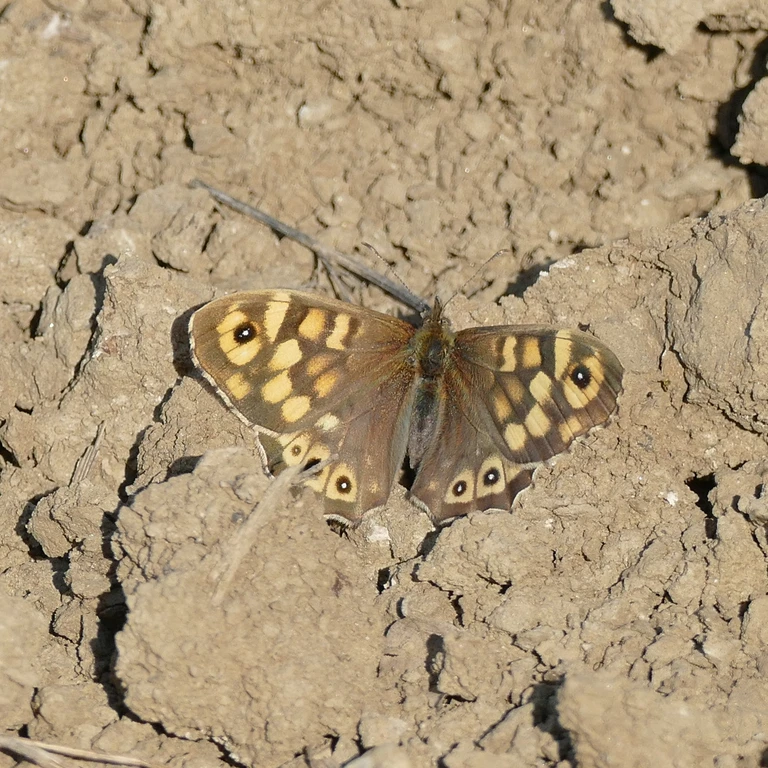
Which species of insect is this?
Pararge aegeria
